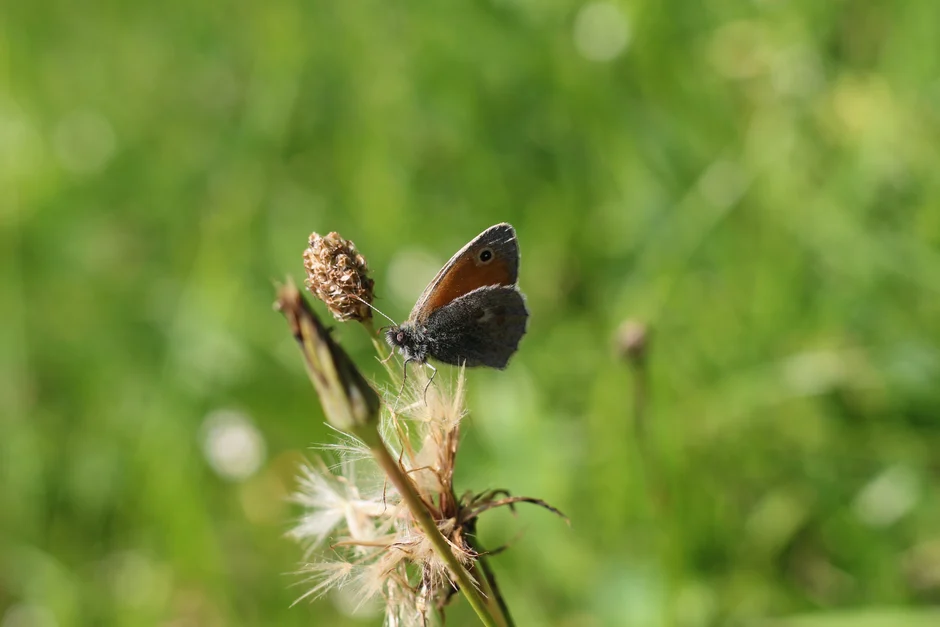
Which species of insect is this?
Coenonympha pamphilus
